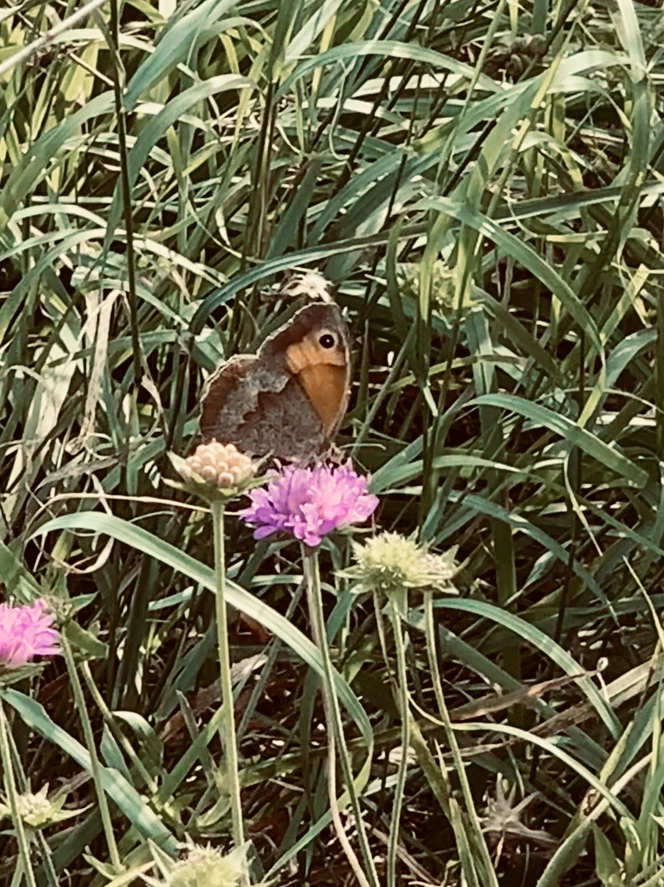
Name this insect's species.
Maniola jurtina
